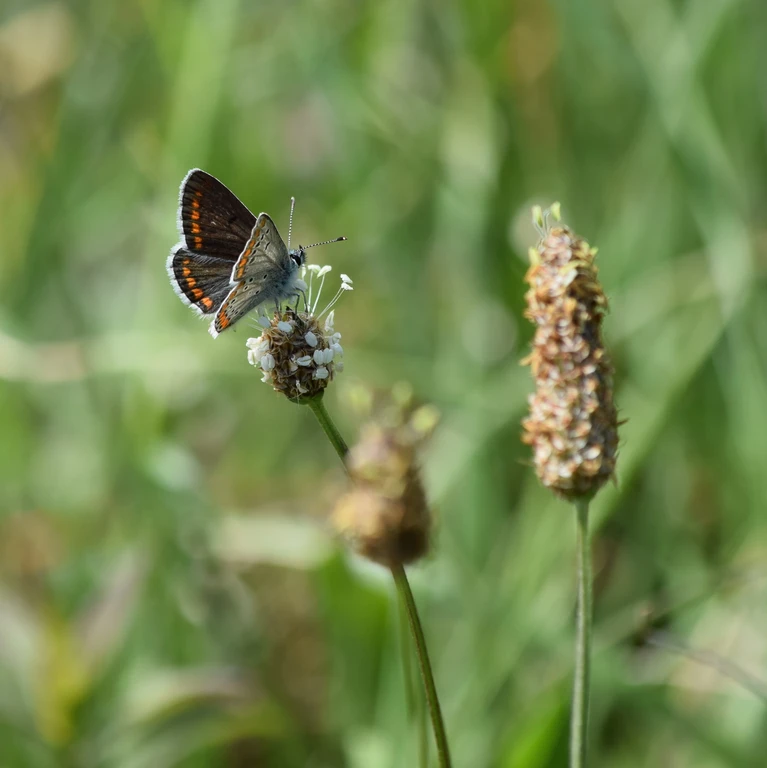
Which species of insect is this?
Aricia agestis/artaxerxes
